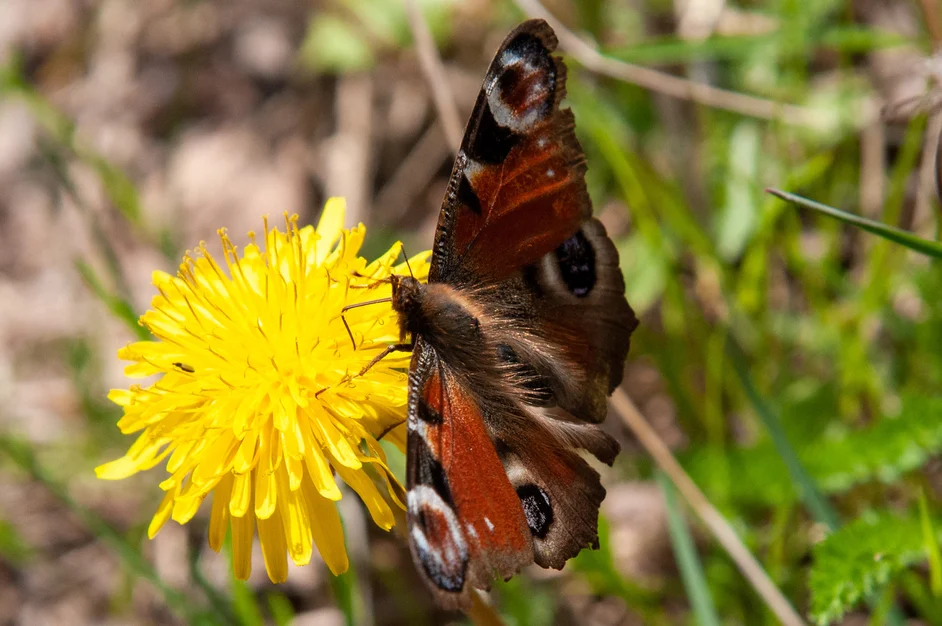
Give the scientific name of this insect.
Aglais io
